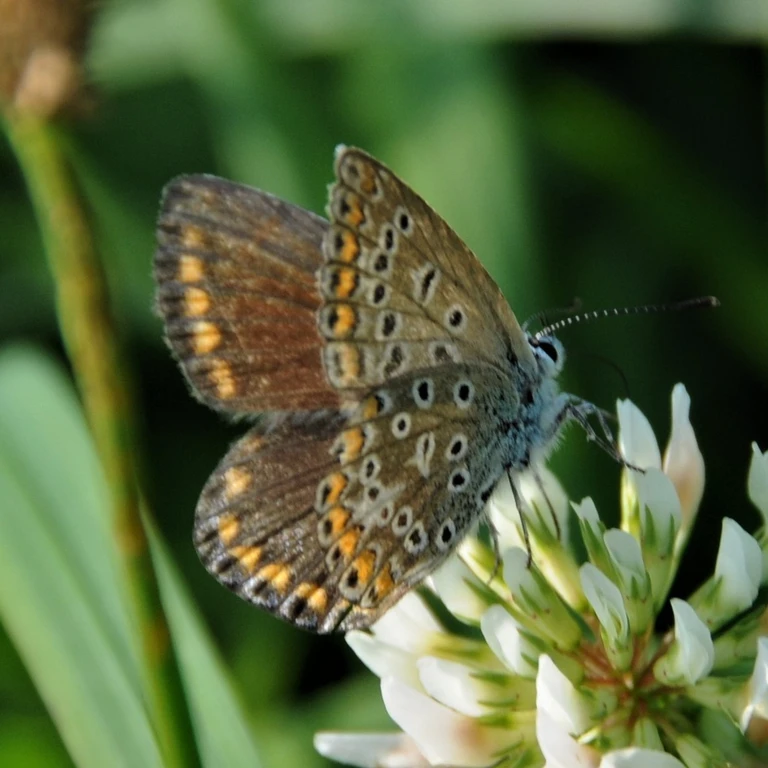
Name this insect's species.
Polyommatus icarus
